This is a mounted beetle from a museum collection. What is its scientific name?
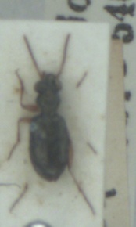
Asaphidion stierlini
